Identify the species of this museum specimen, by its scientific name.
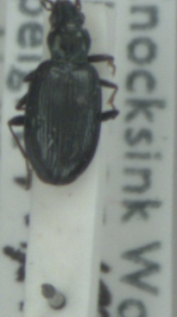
Bembidion tibiale
